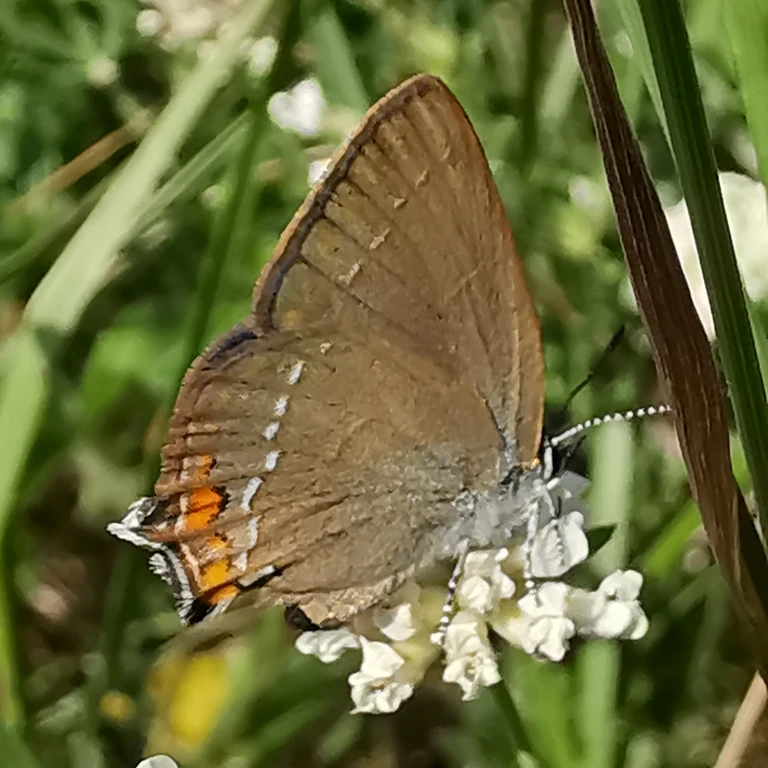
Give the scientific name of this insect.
Satyrium acaciae (also Strymon acaciae)
